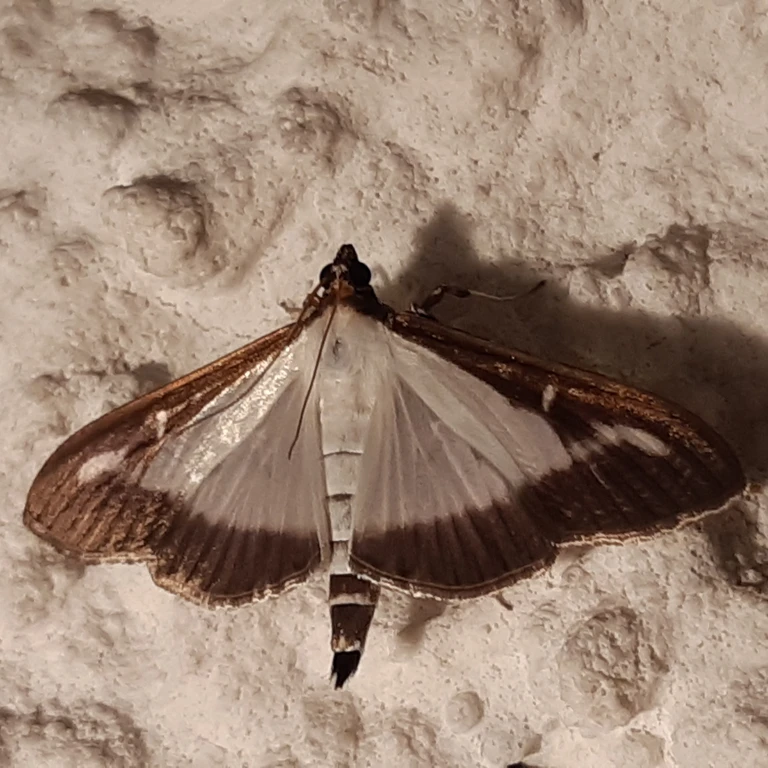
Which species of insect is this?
Cydalima perspectalis
